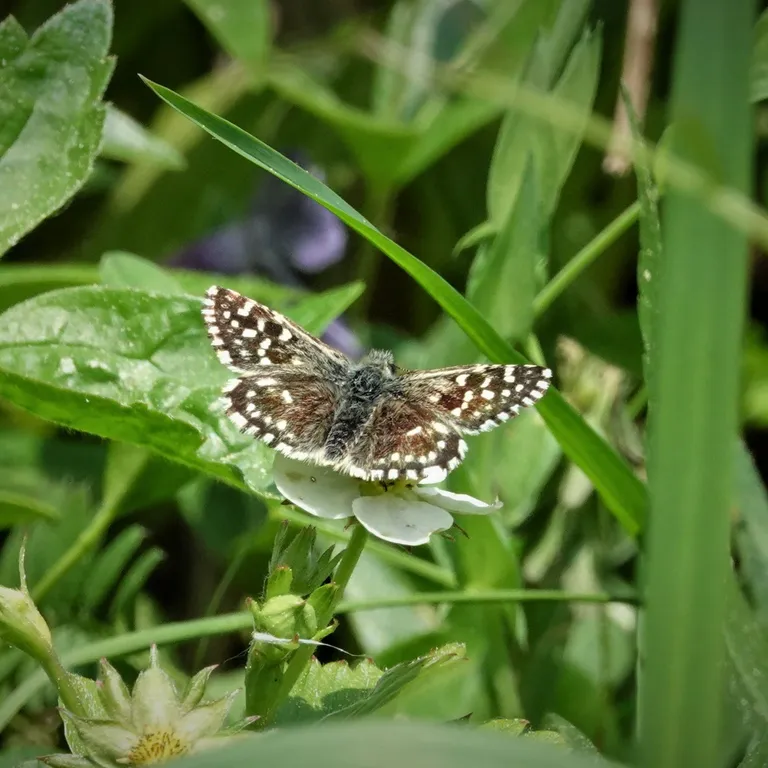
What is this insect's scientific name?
Pyrgus malvae
